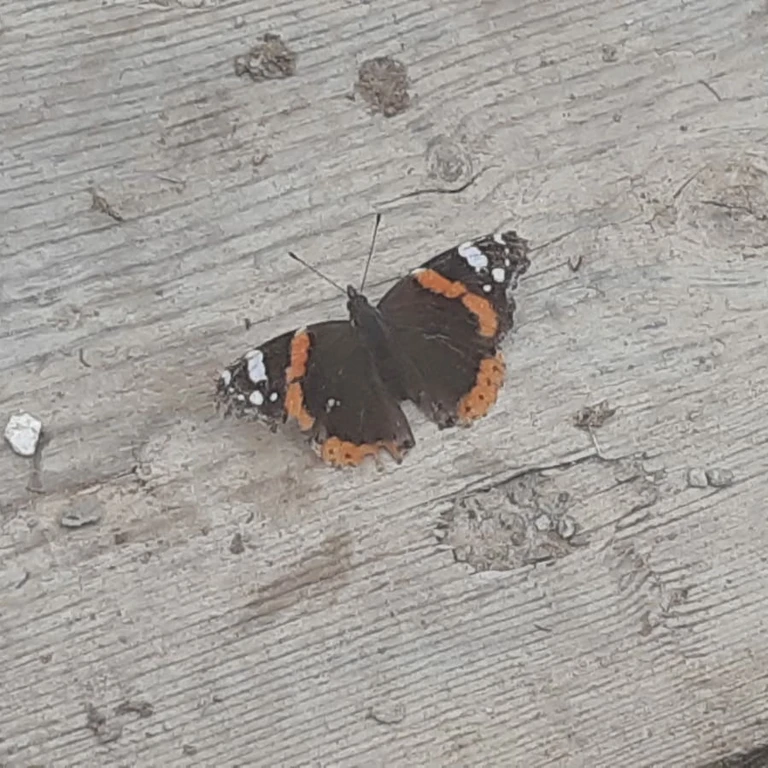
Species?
Vanessa atalanta
